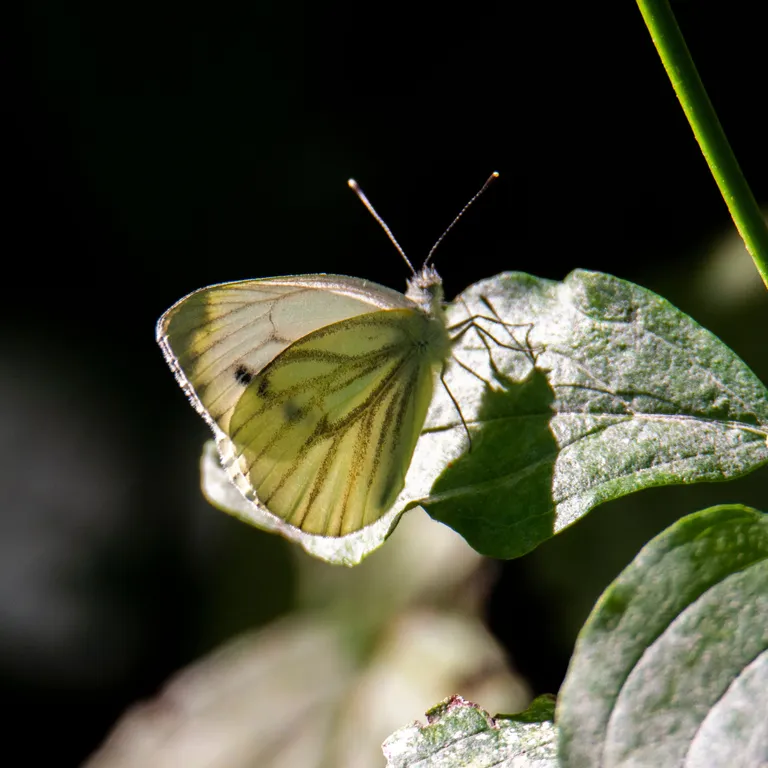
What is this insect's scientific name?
Pieris napi
